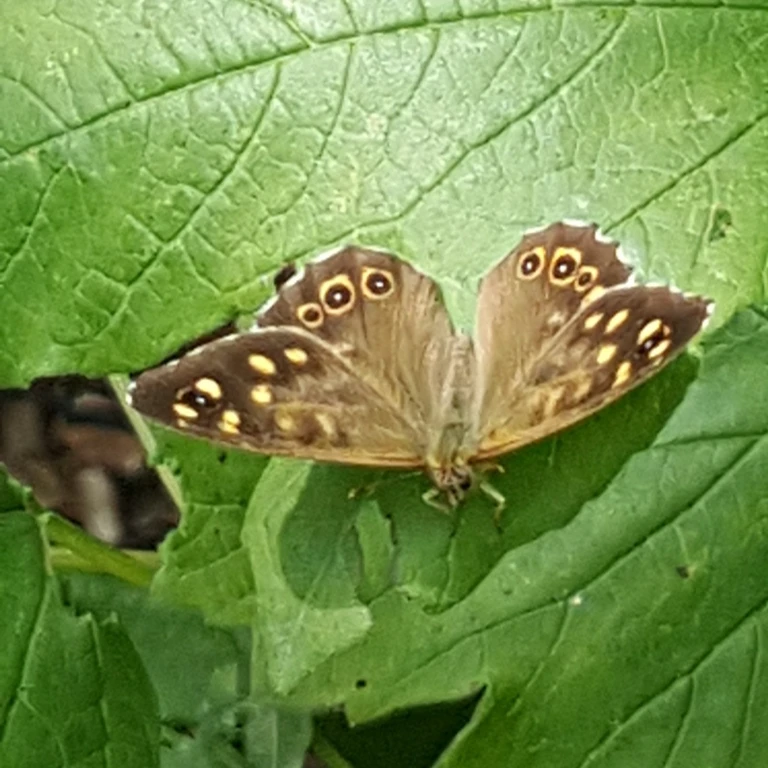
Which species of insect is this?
Pararge aegeria
